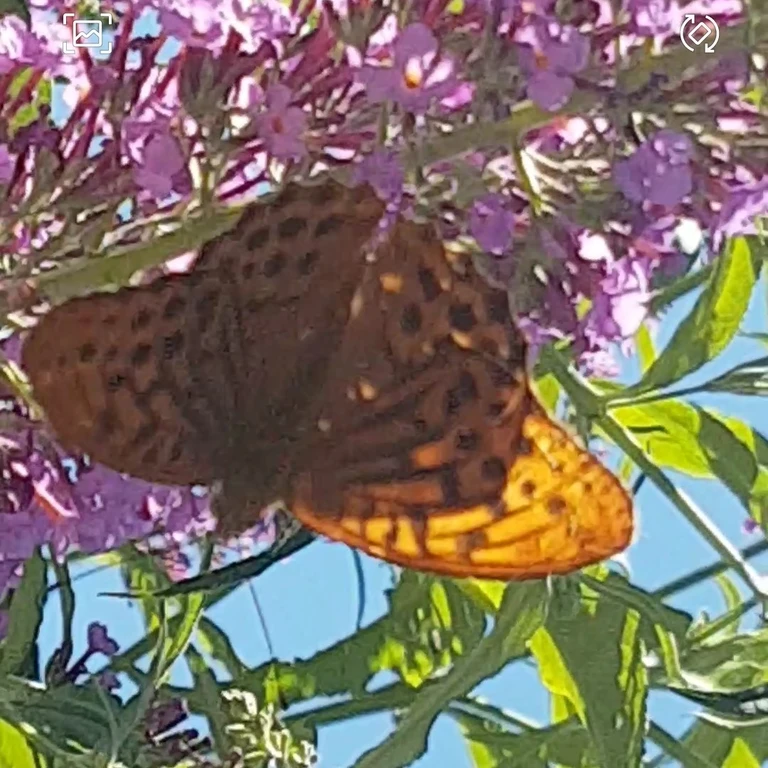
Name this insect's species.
Argynnis paphia
